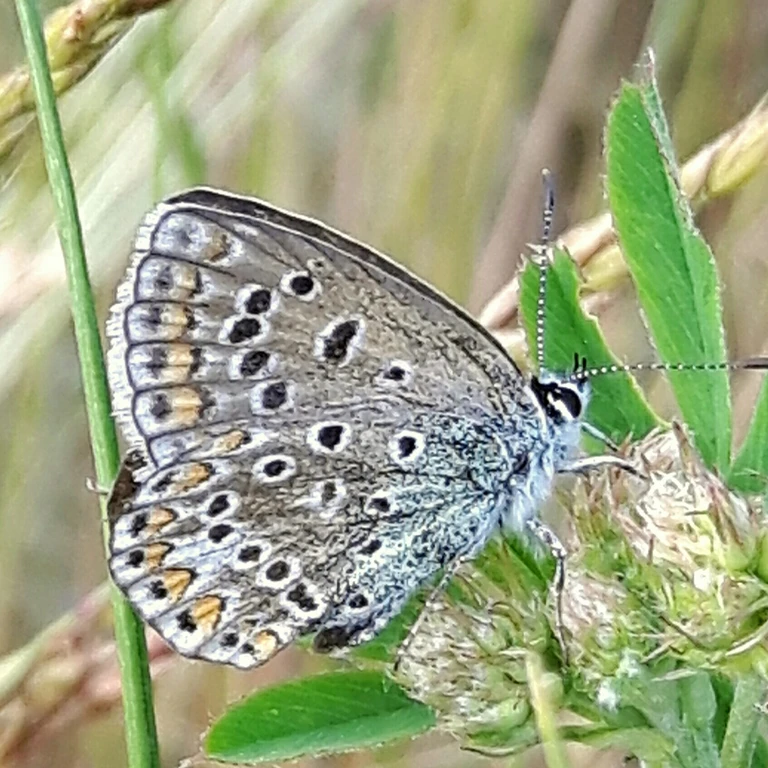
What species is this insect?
Polyommatus icarus
